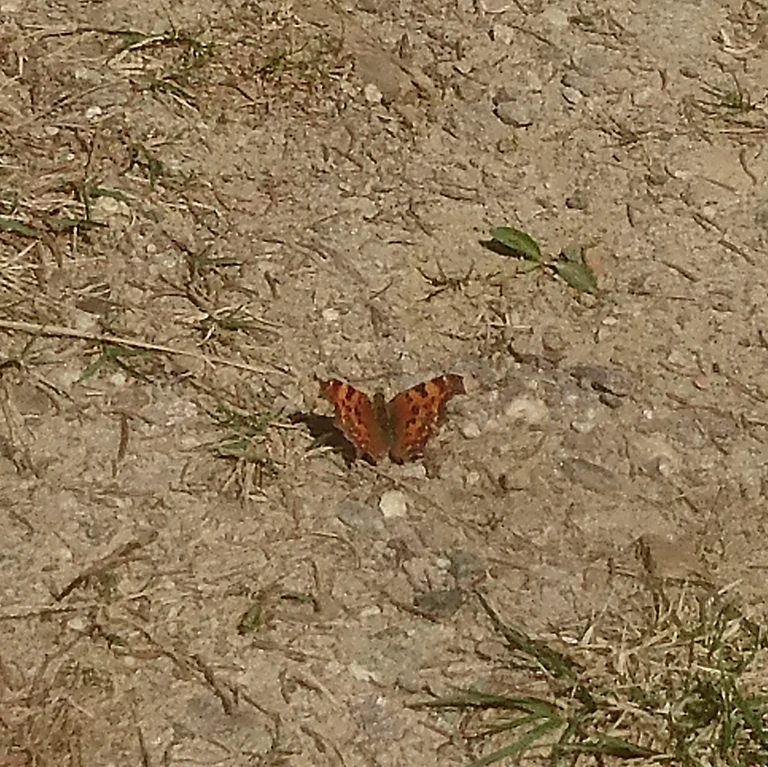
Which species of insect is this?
Polygonia c-album
